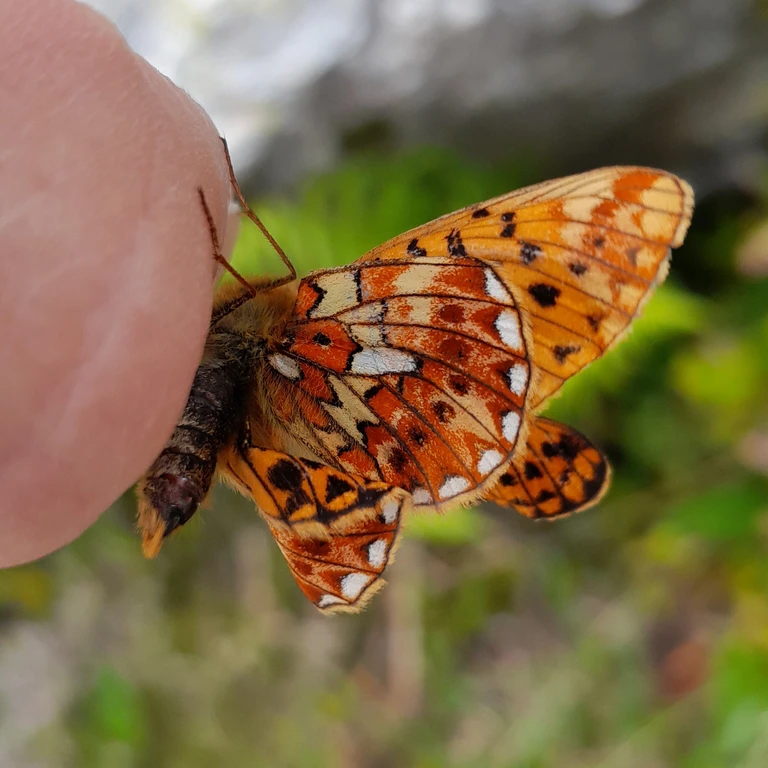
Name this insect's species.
Boloria euphrosyne (also Clossiana euphrosyne)
